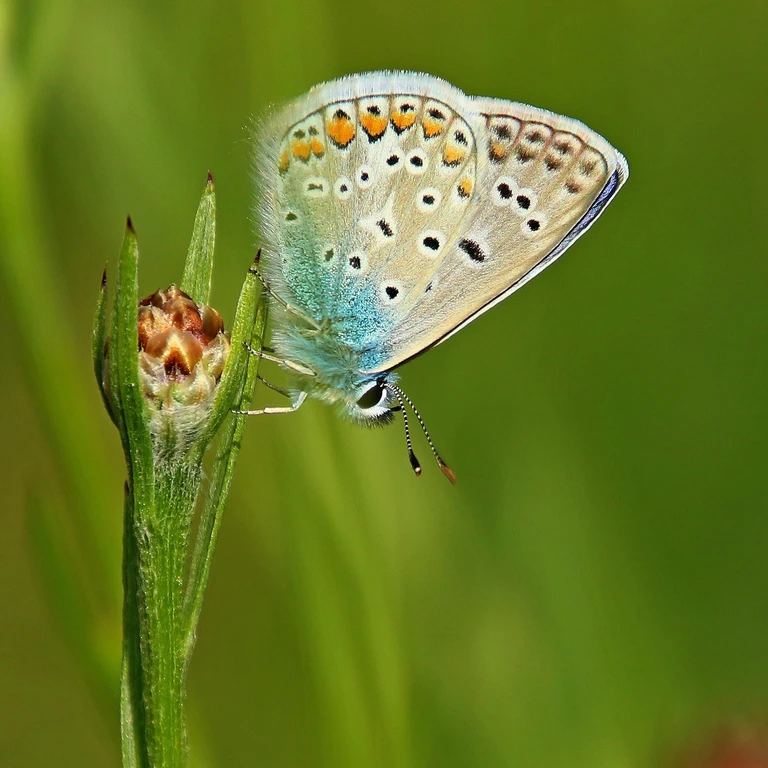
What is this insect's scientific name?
Polyommatus icarus
